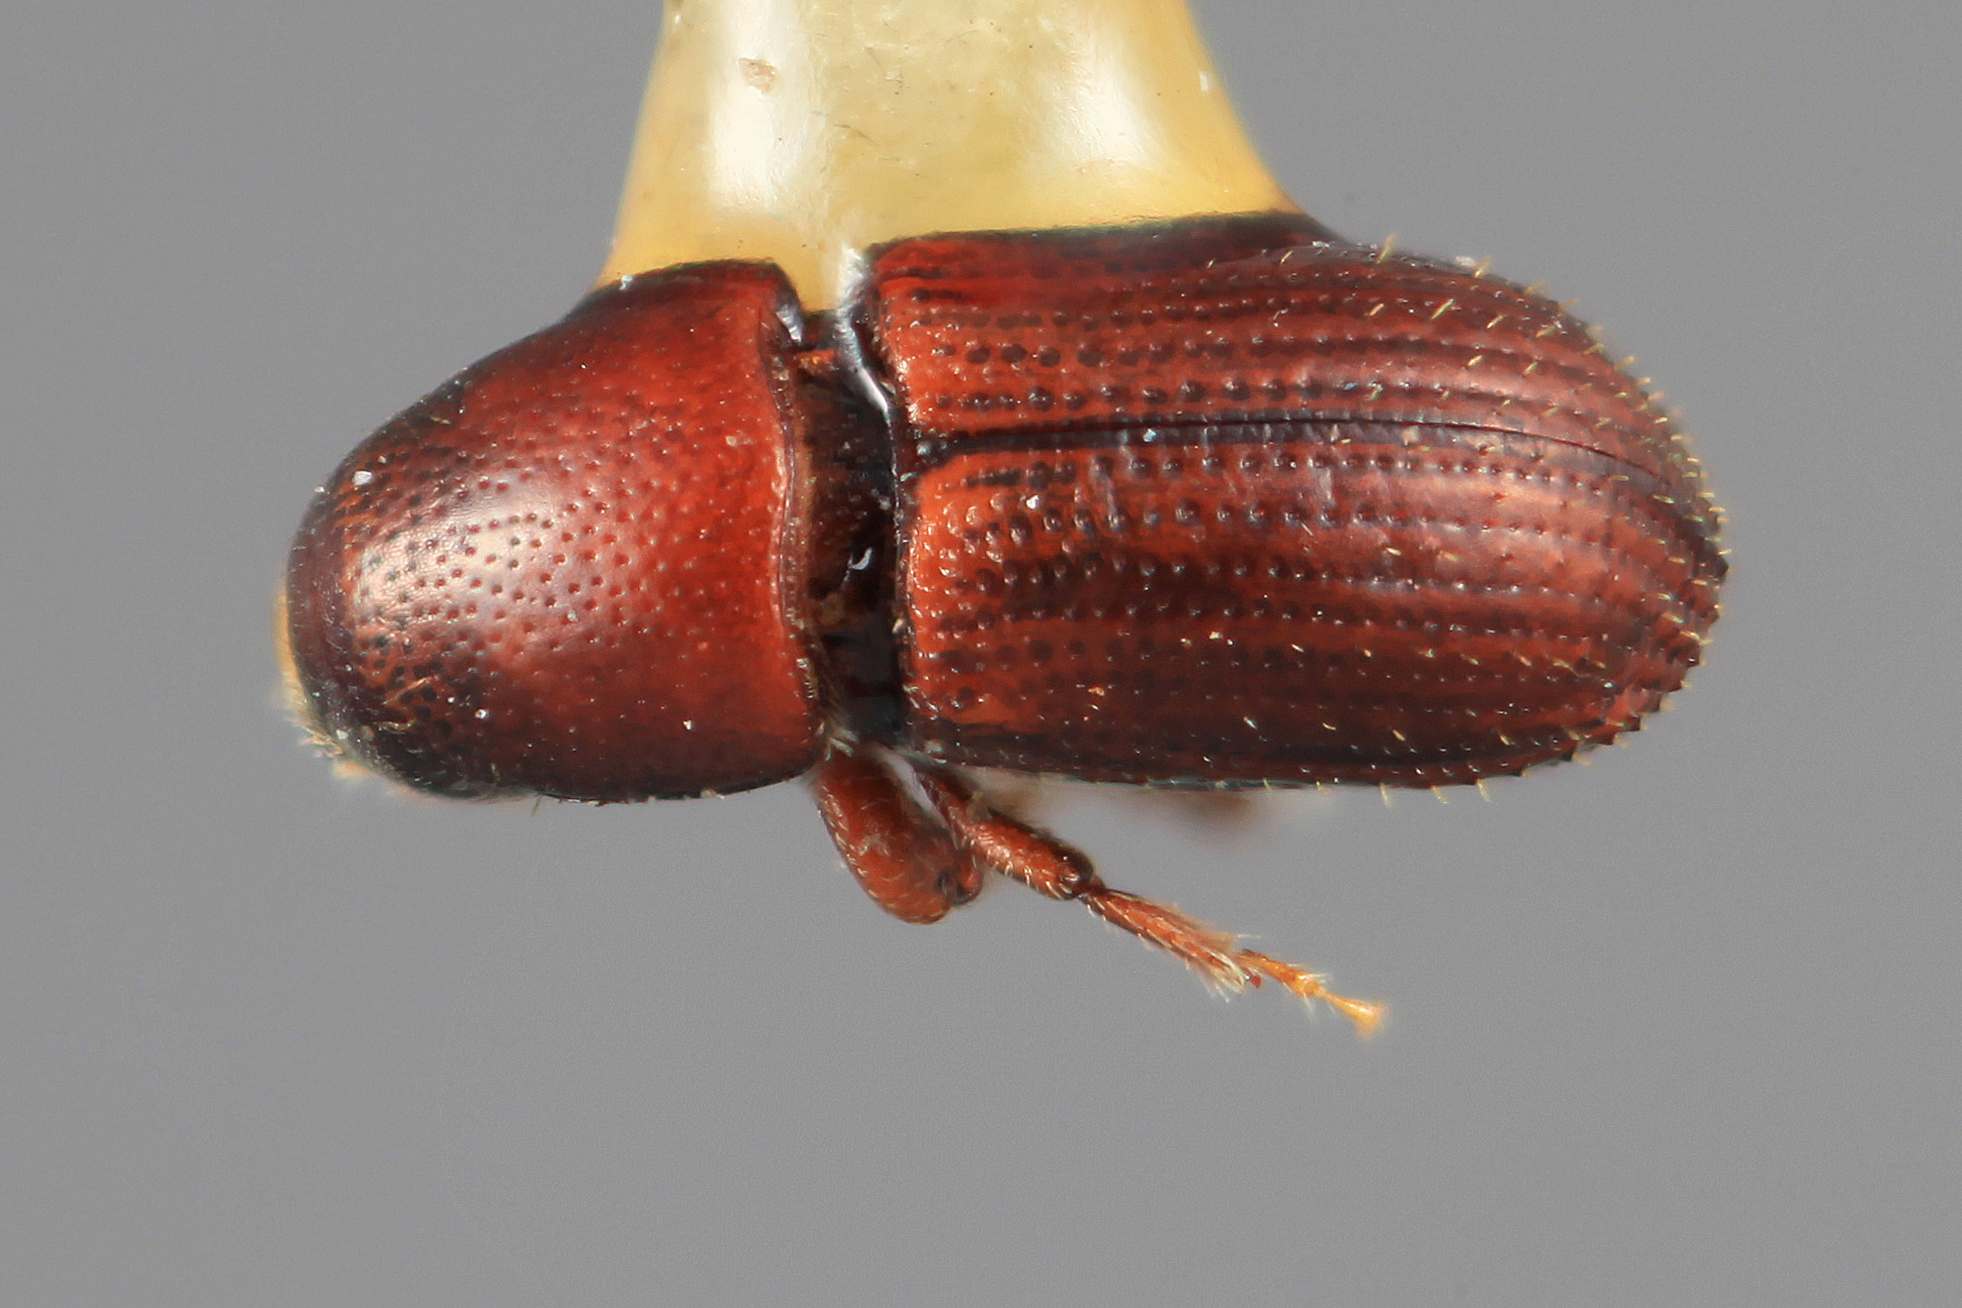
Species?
Cnemonyx liratus (also Loganius liratus)
